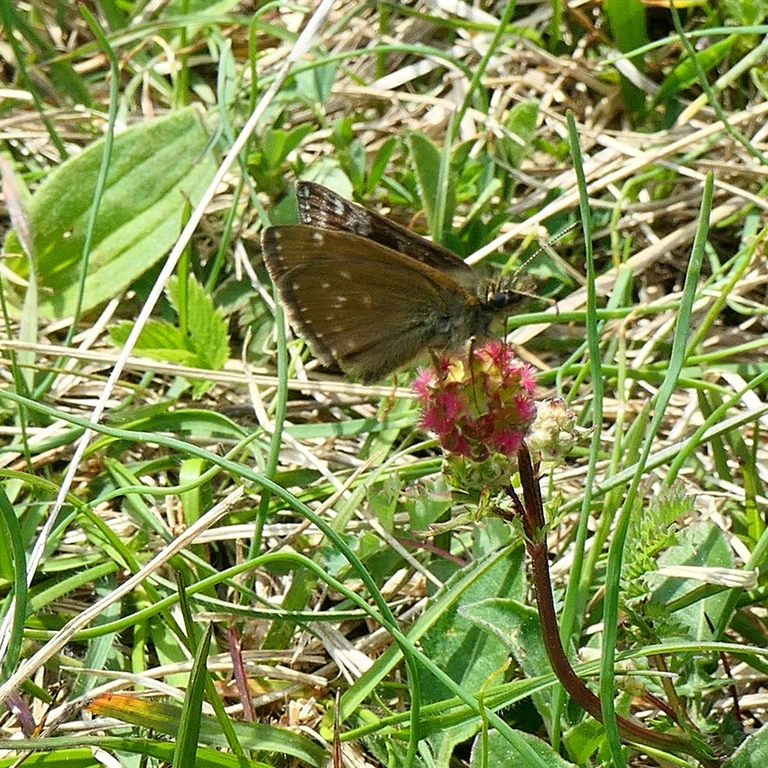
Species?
Erynnis tages
